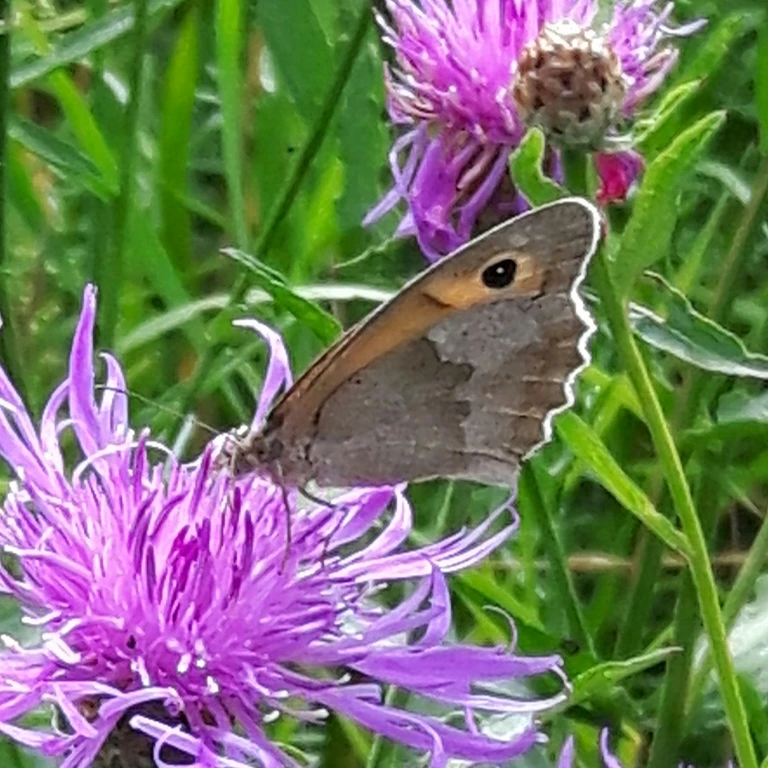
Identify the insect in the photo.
Maniola jurtina
